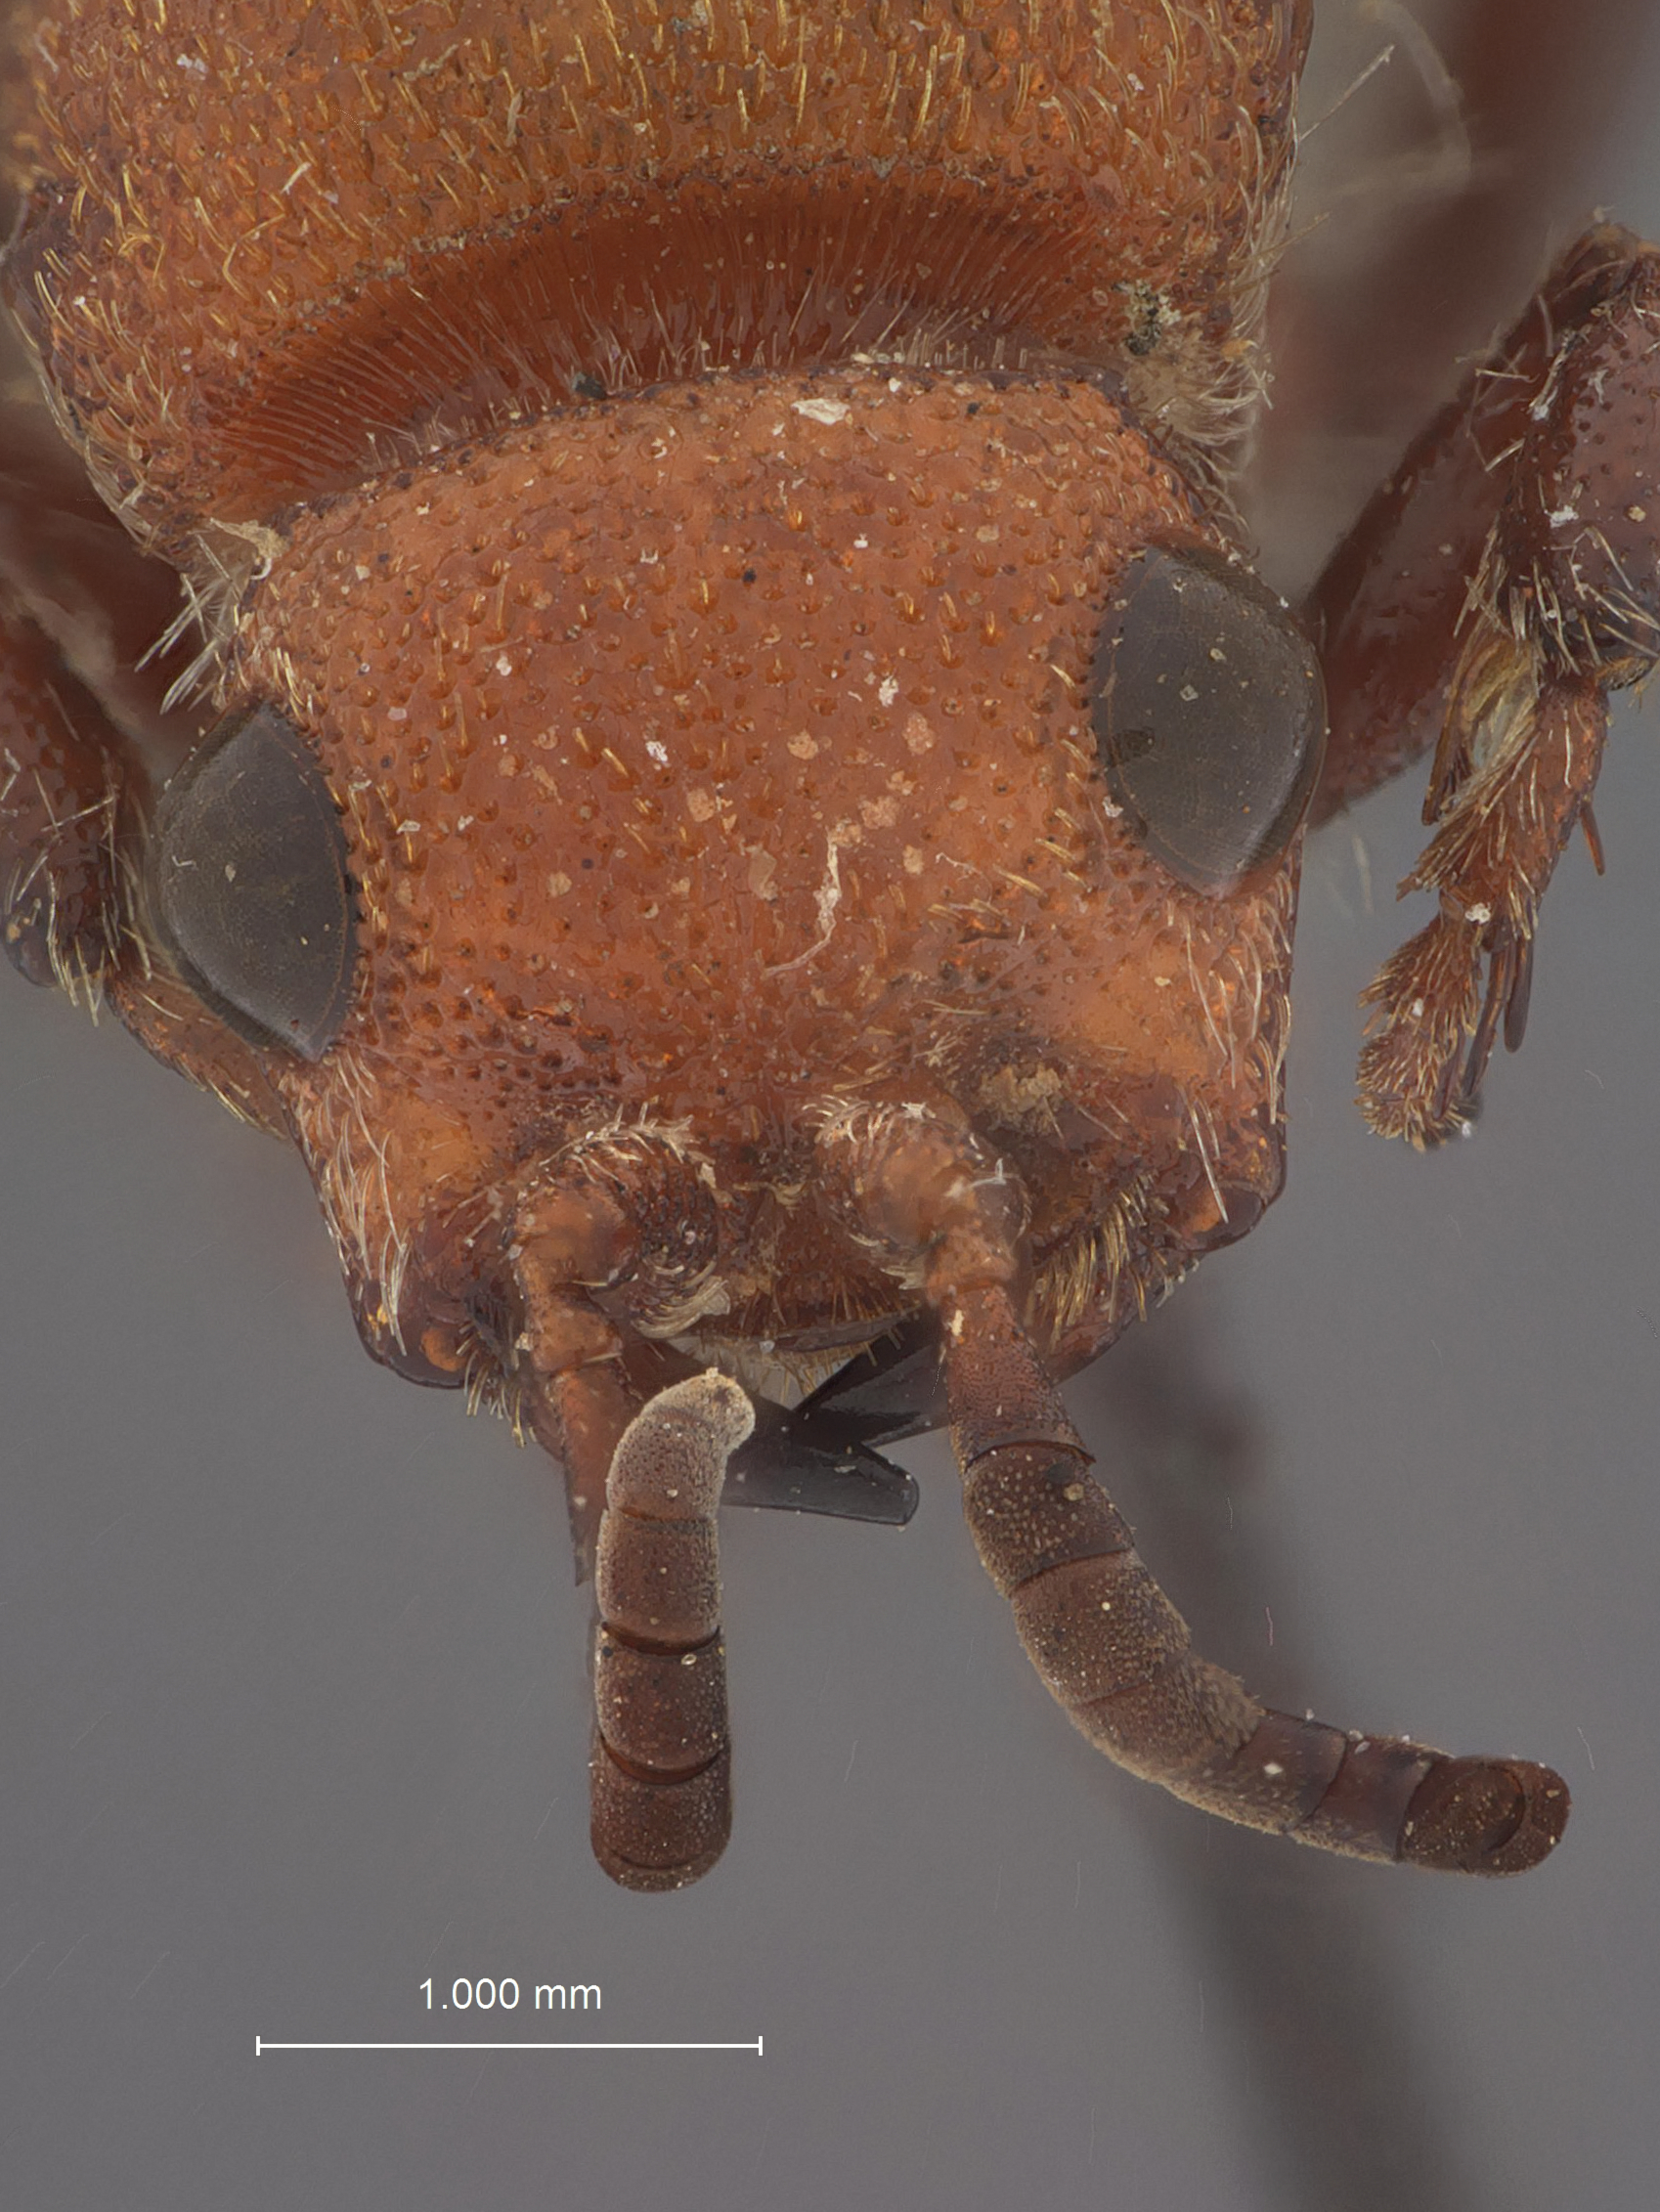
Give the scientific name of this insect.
Dasymutilla allardi
